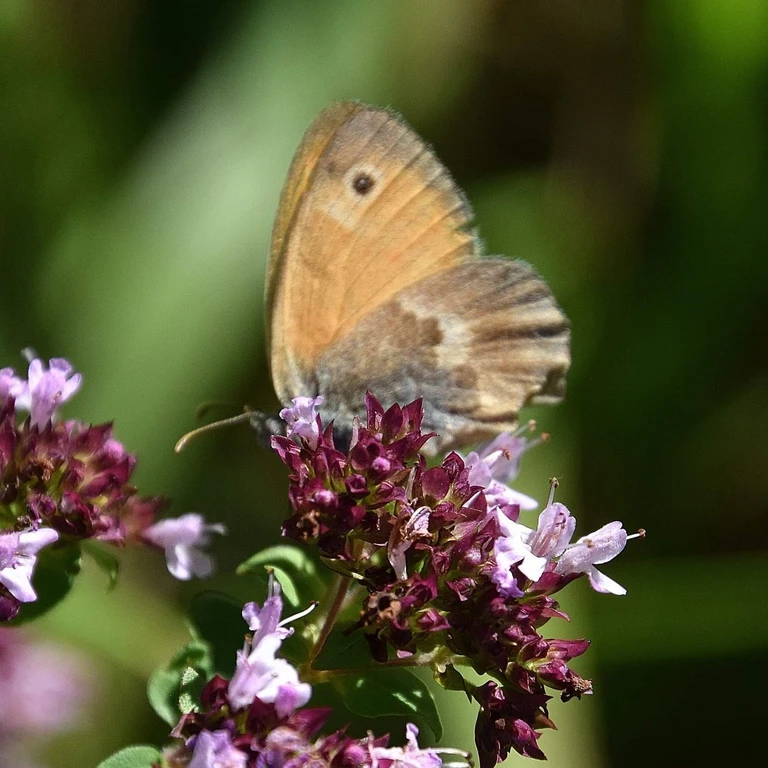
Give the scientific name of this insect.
Coenonympha pamphilus
